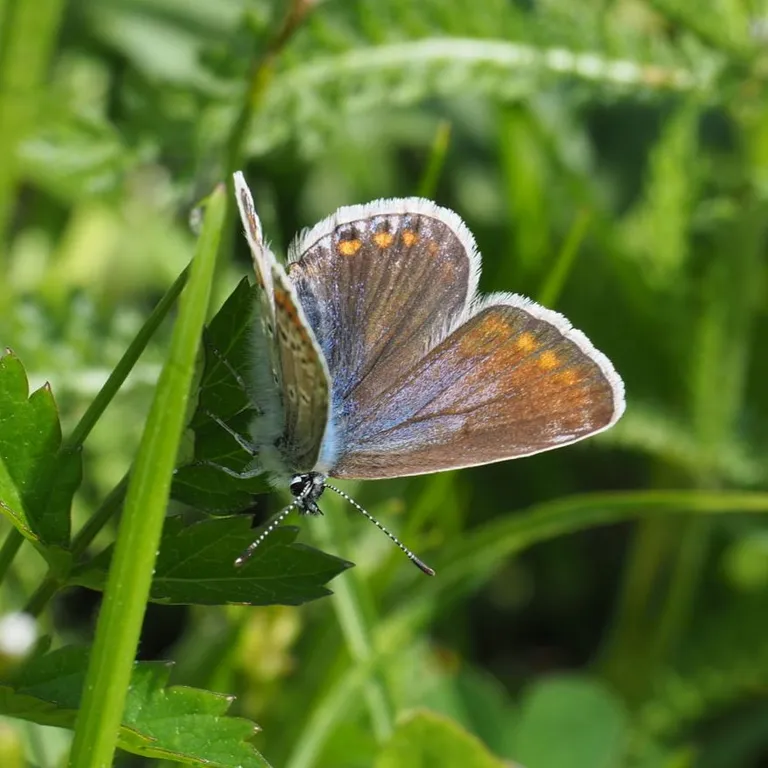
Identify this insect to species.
Polyommatus icarus
